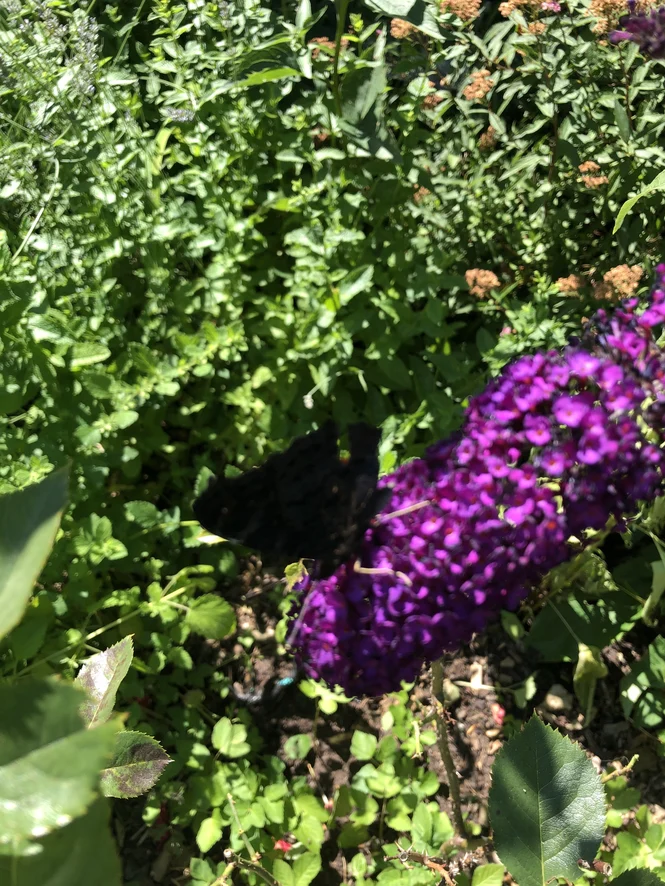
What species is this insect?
Aglais io
